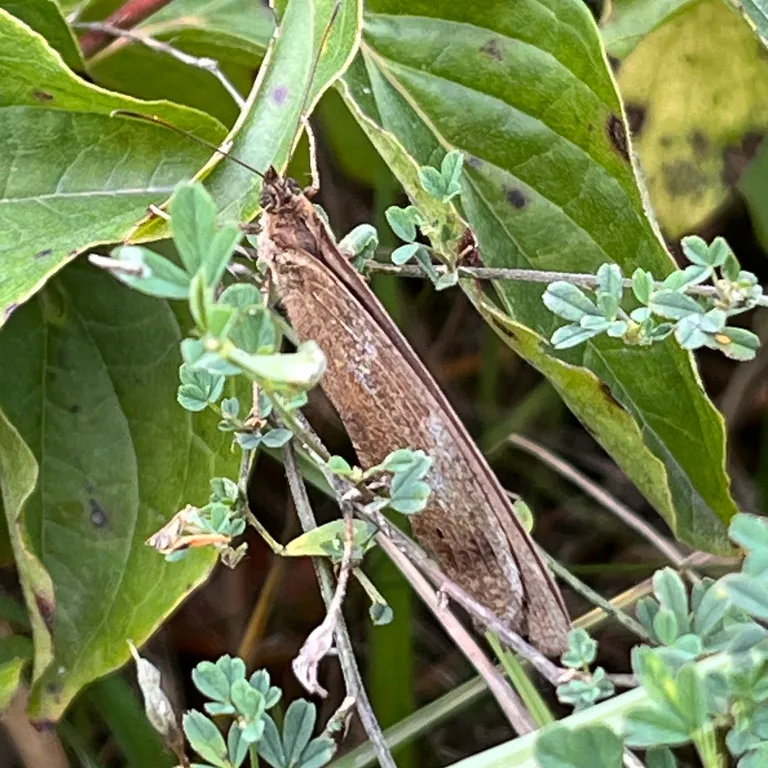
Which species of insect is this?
Minois dryas
